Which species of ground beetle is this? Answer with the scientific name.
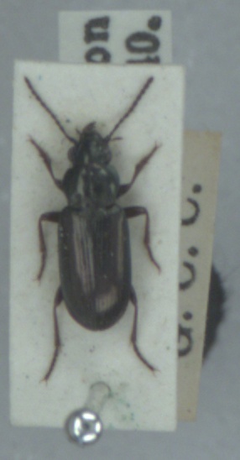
Pogonus littoralis
